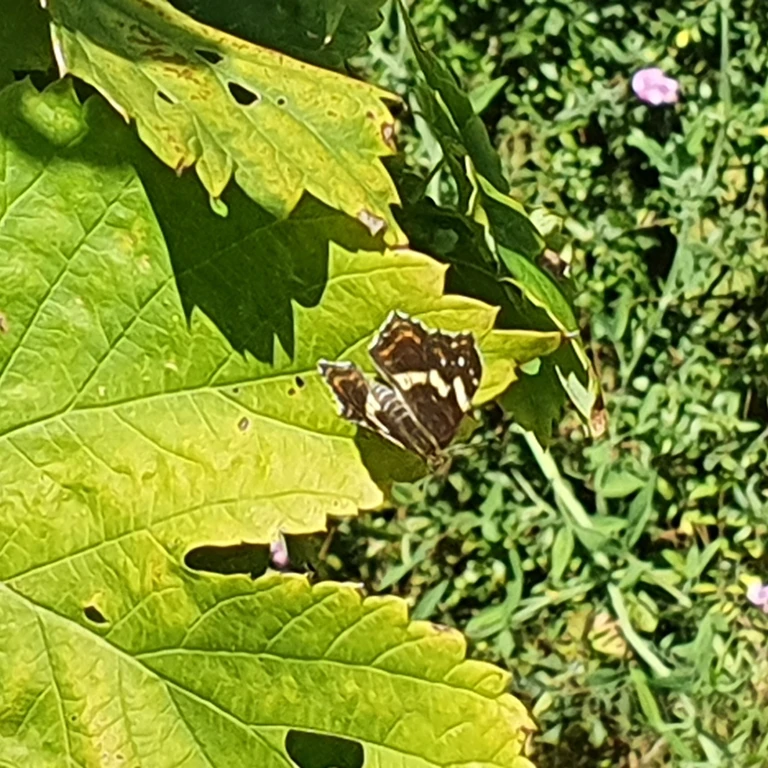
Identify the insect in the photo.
Araschnia levana
